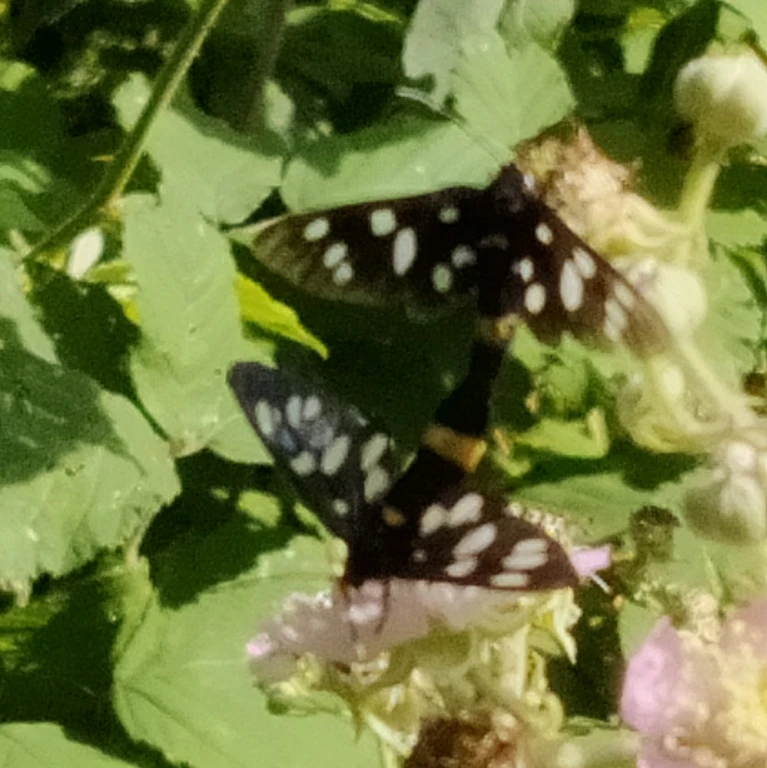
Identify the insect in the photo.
Amata phegea
